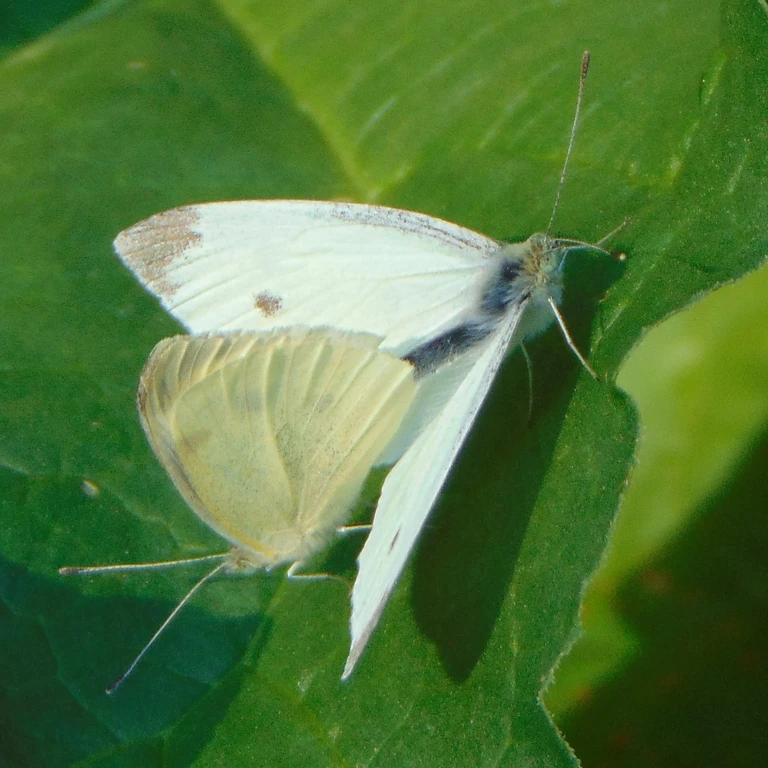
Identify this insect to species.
Pieris rapae
